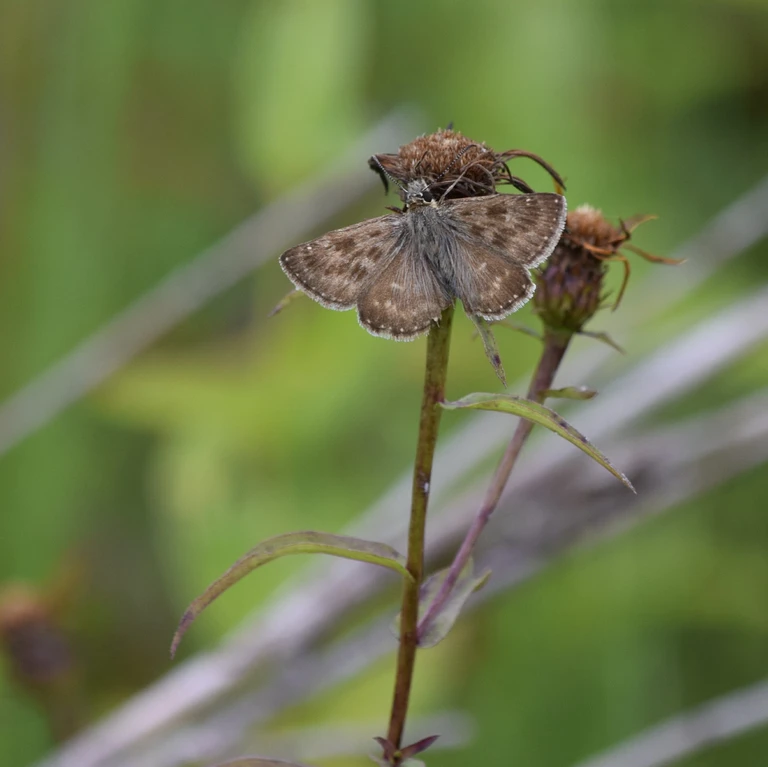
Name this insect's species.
Erynnis tages
